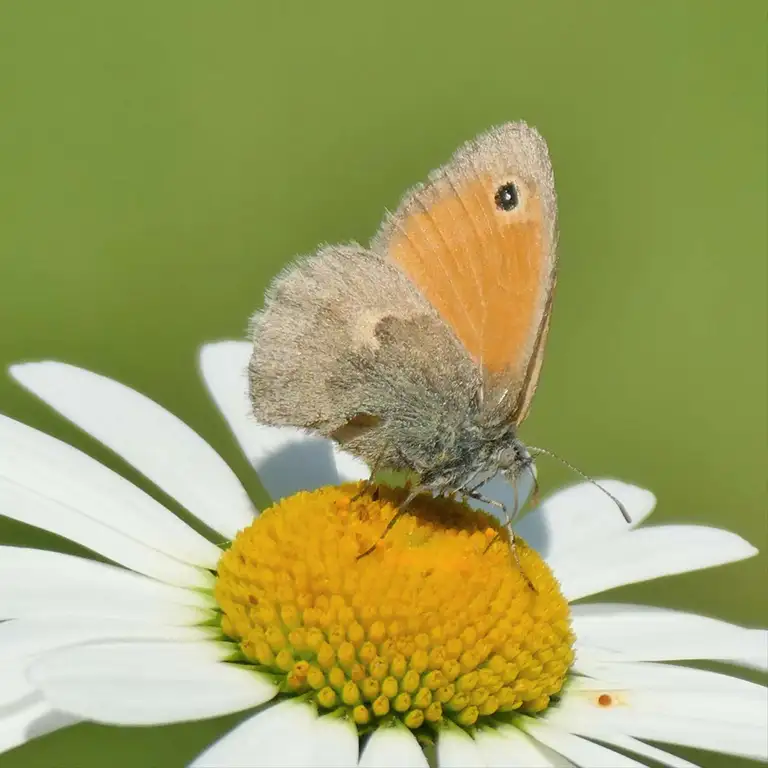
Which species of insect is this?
Coenonympha pamphilus
